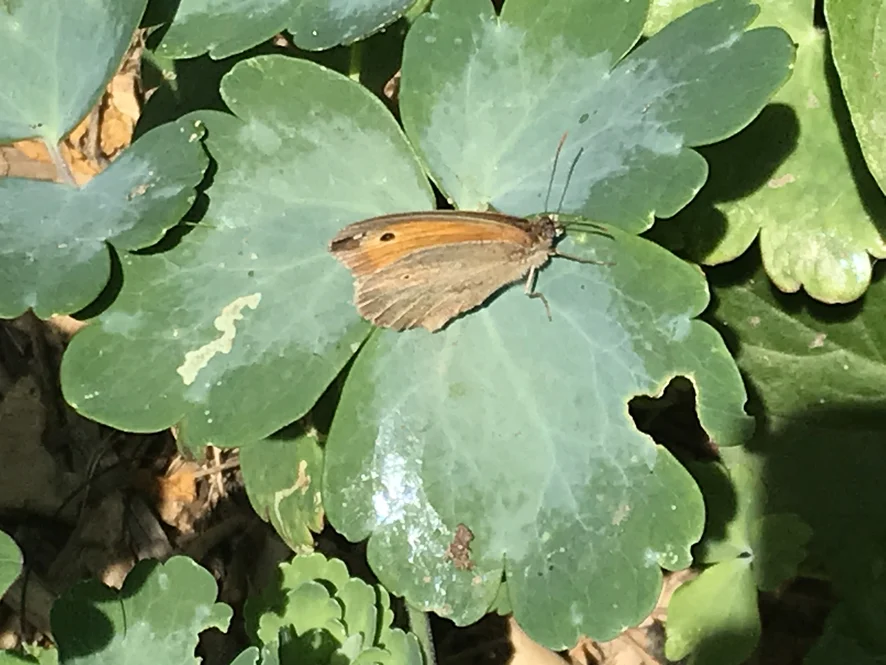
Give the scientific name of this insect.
Maniola jurtina
